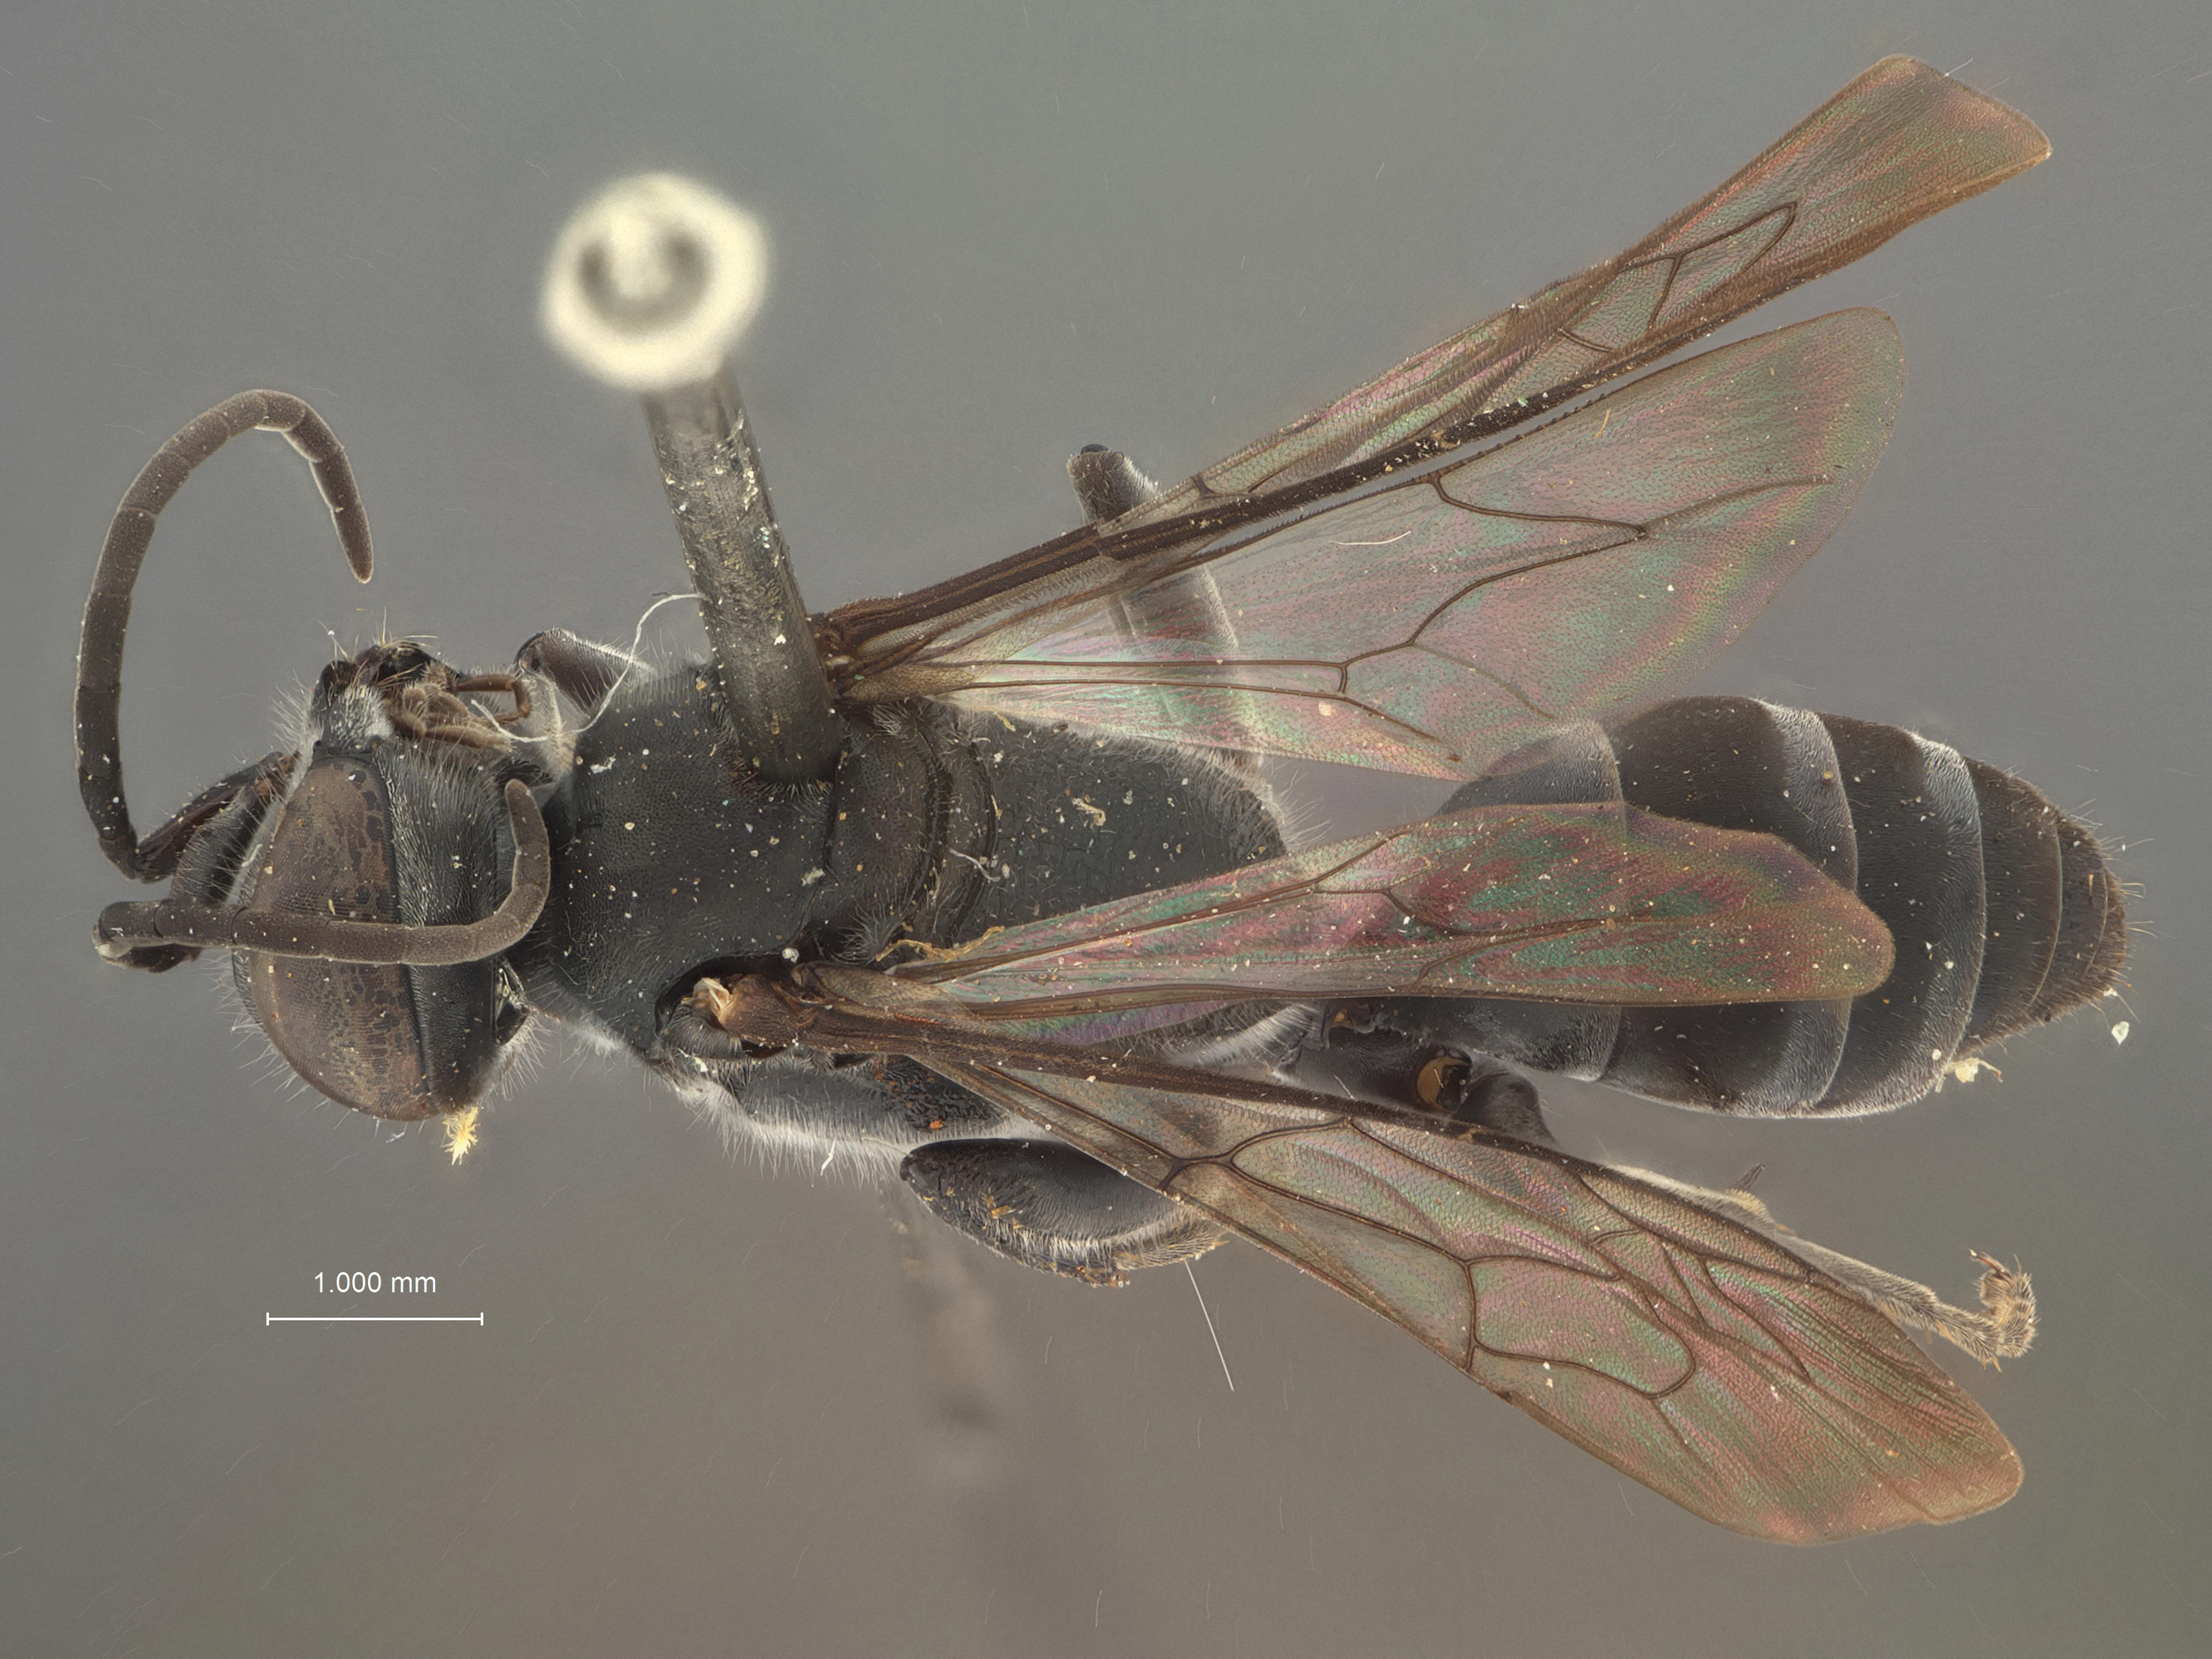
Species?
Liris makiling
